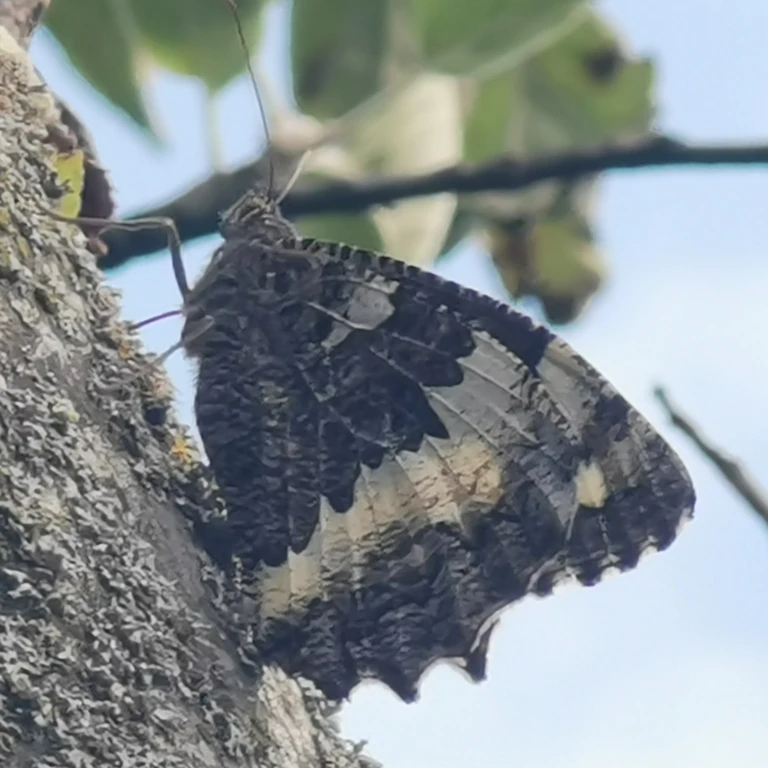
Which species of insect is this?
Brintesia circe
